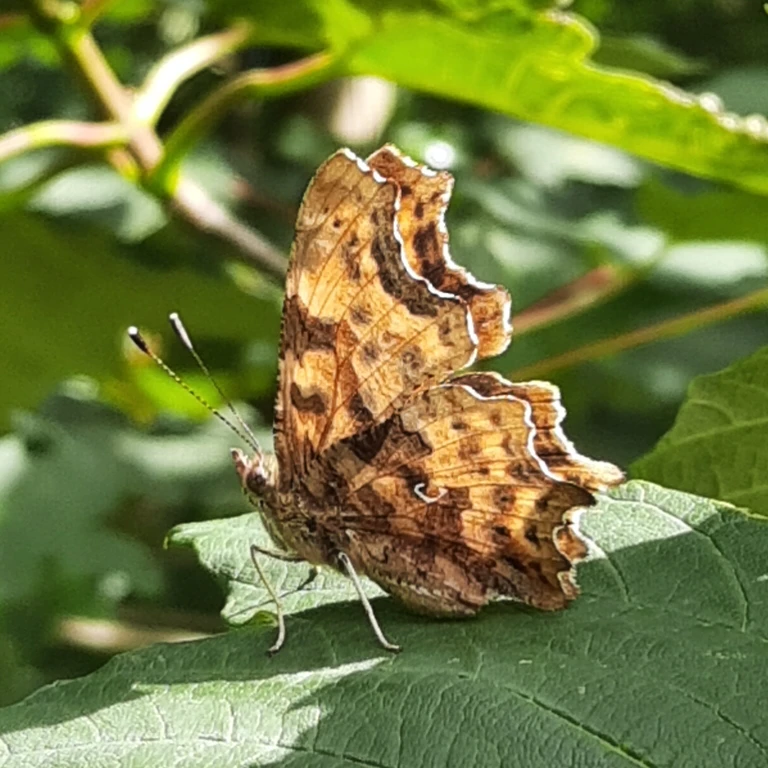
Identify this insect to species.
Polygonia c-album
